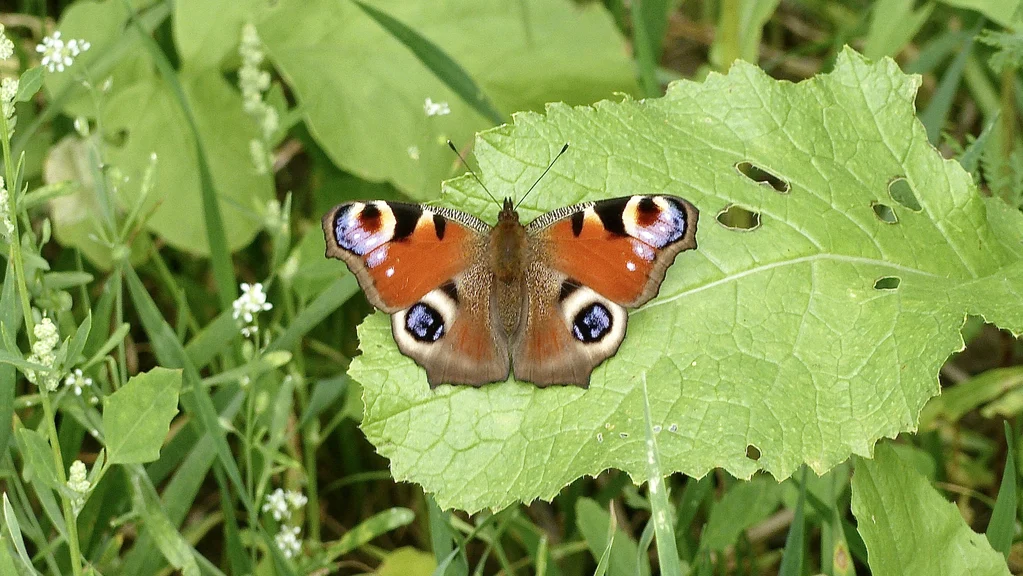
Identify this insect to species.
Aglais io
